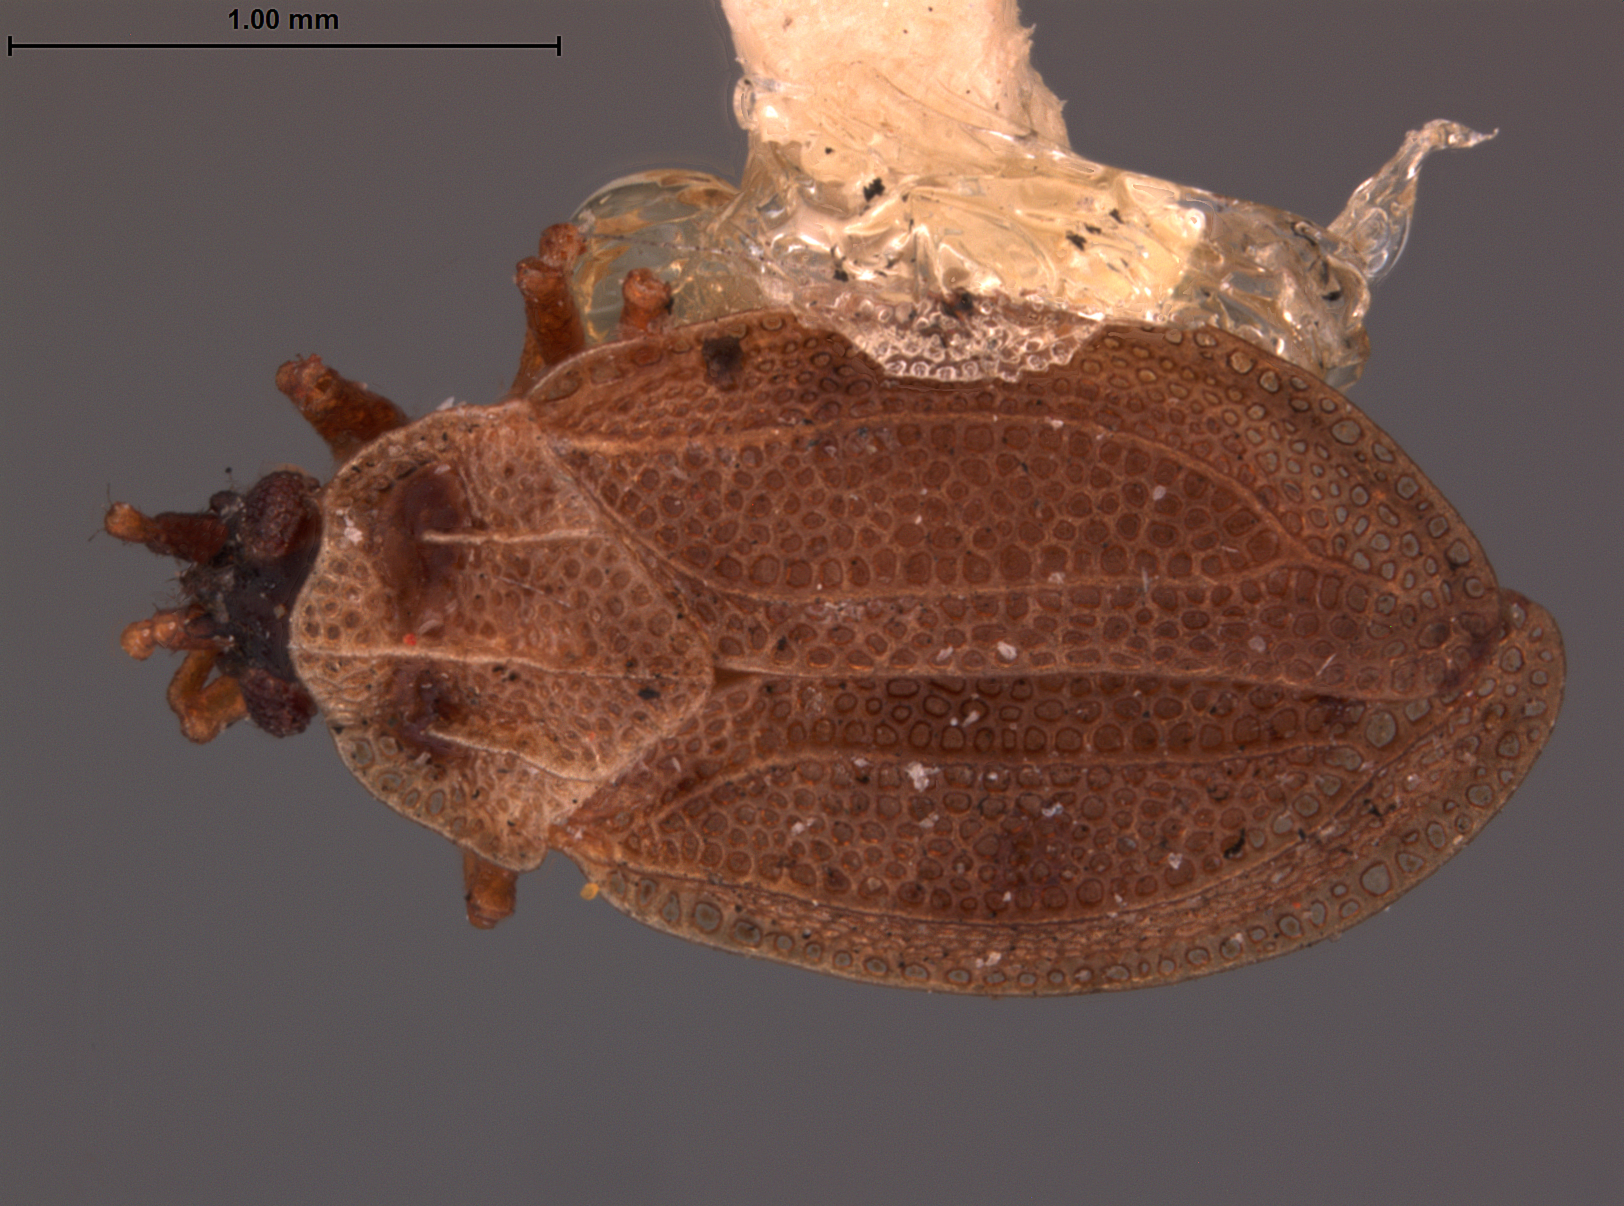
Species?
Acalypta nyctalis
